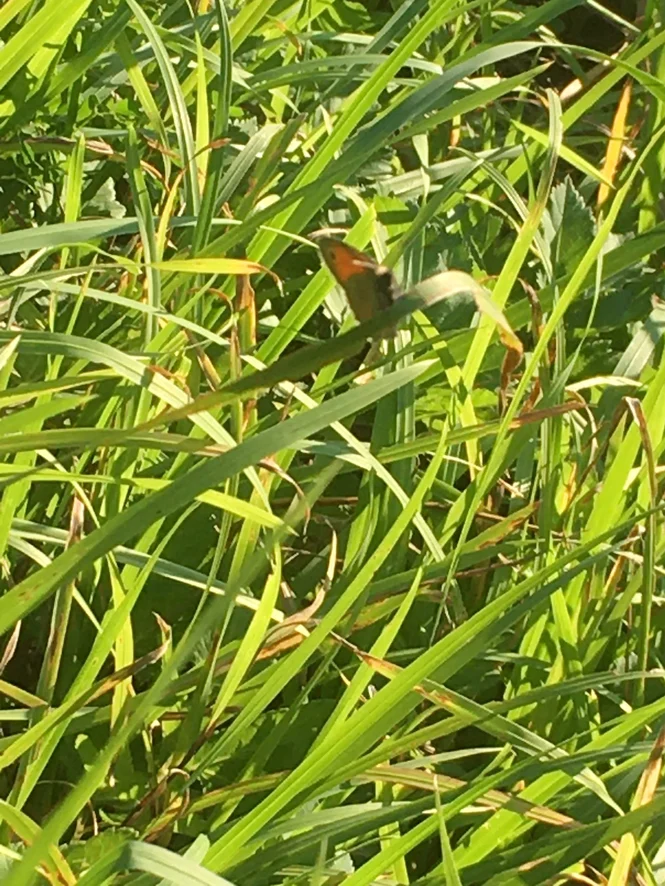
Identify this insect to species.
Coenonympha pamphilus
